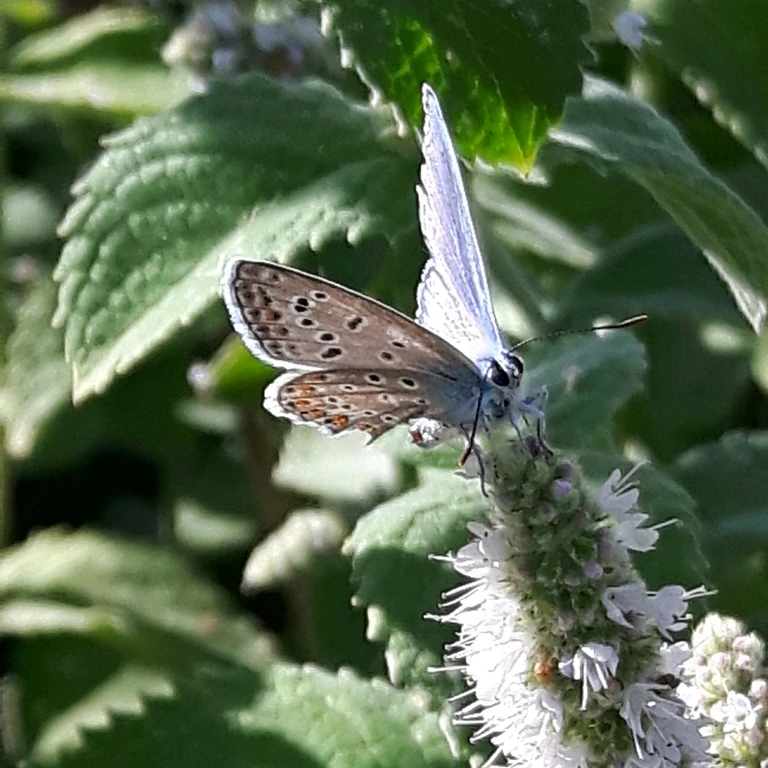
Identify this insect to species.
Polyommatus icarus
